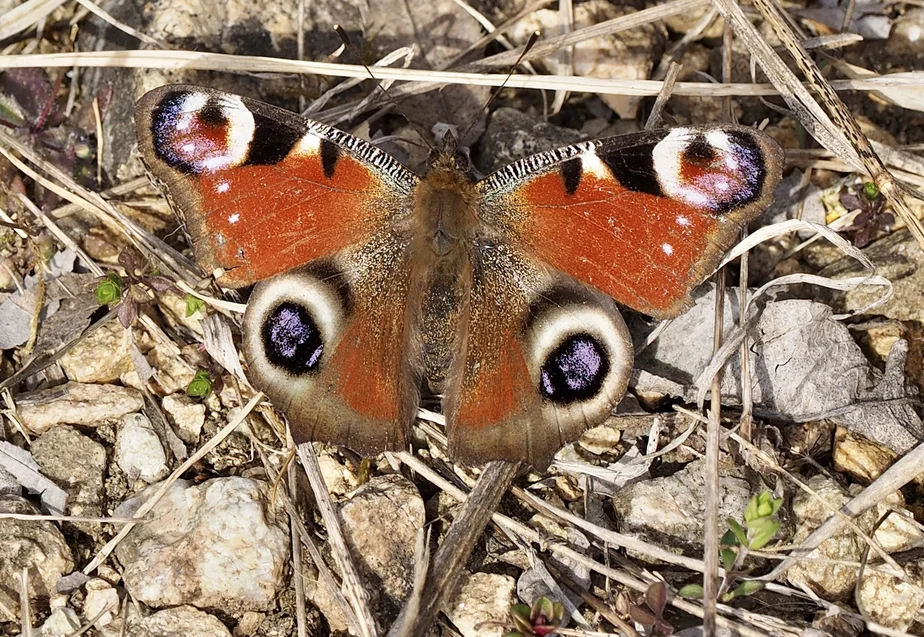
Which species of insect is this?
Aglais io
